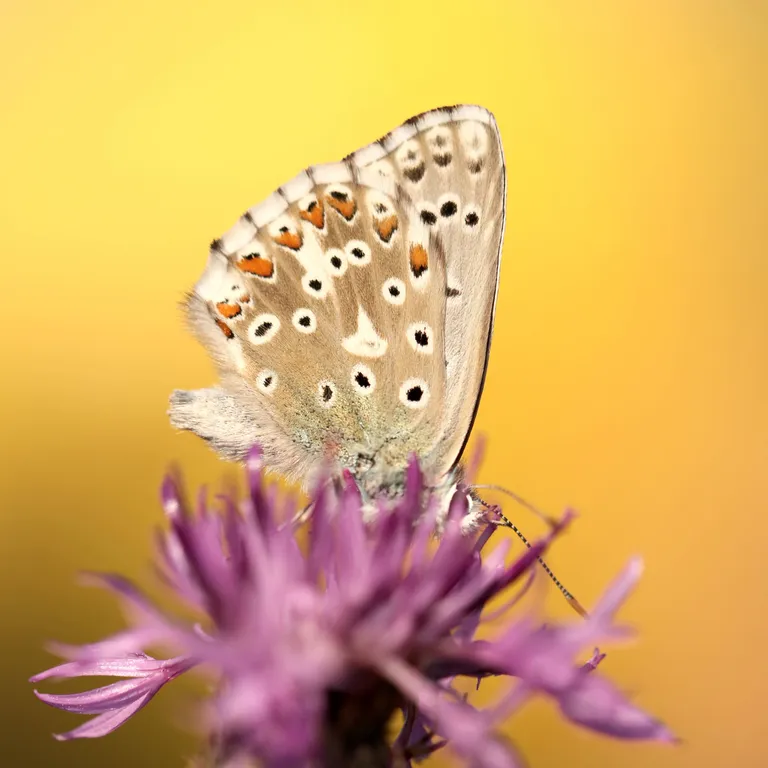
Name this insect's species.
Lysandra coridon
